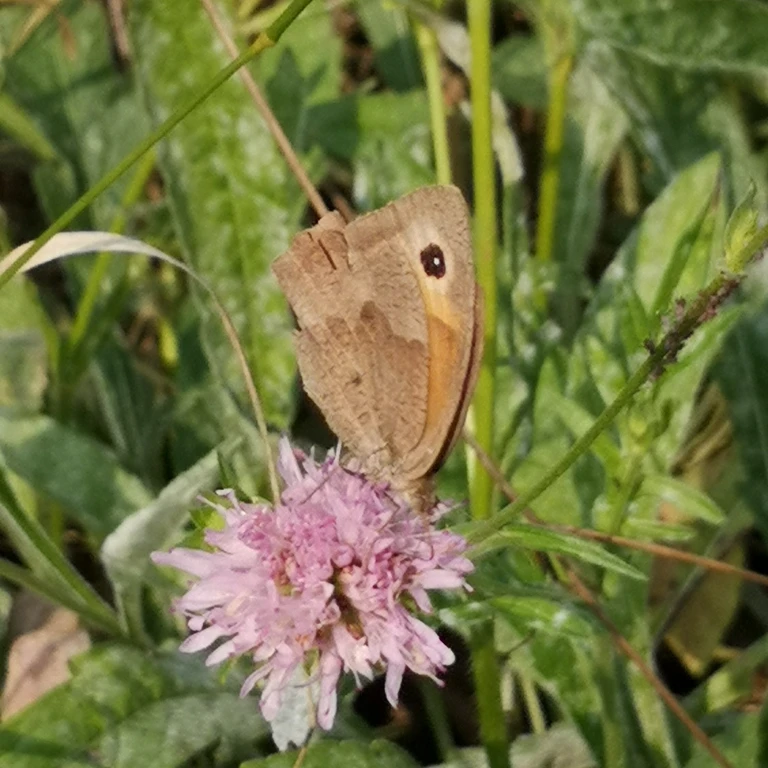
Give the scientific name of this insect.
Maniola jurtina
